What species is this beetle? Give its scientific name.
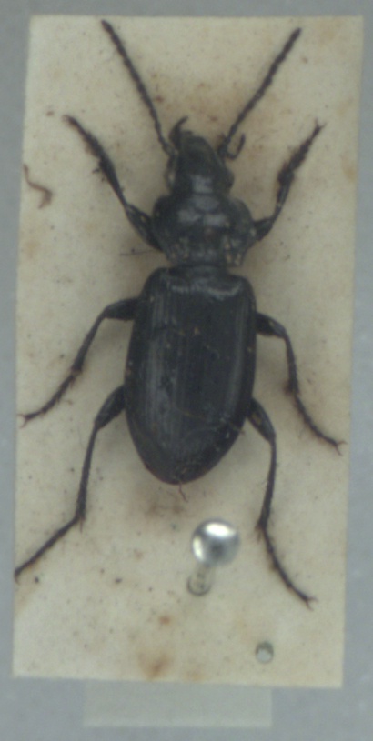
Pterostichus adstrictus
